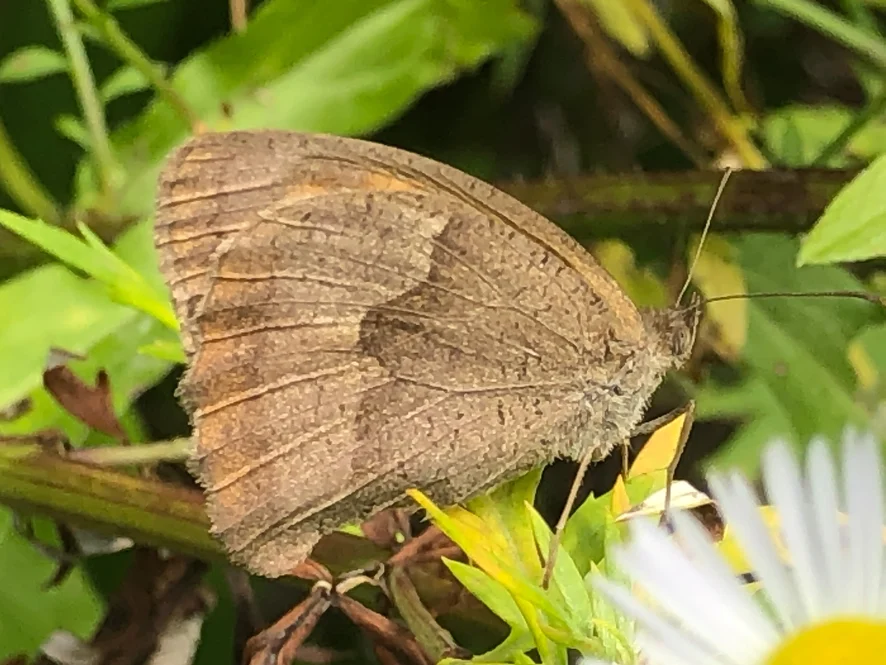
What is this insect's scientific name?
Maniola jurtina
